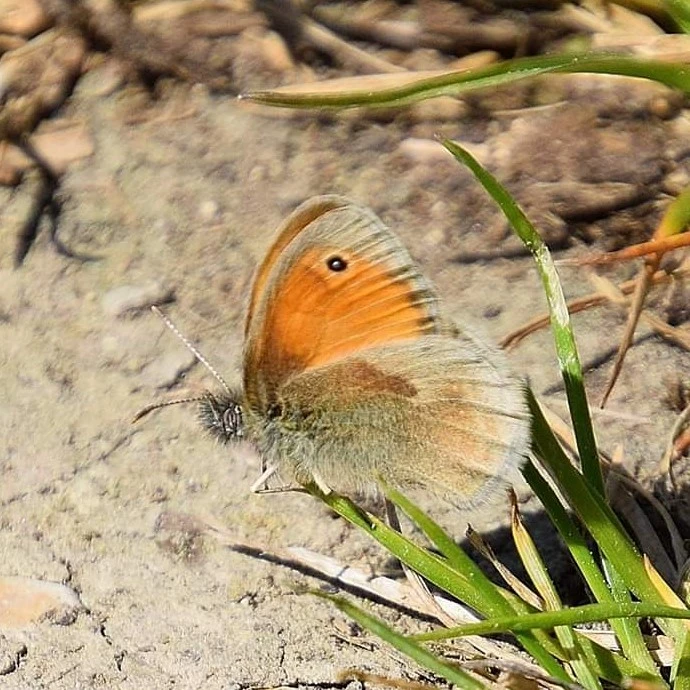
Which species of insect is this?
Coenonympha pamphilus
